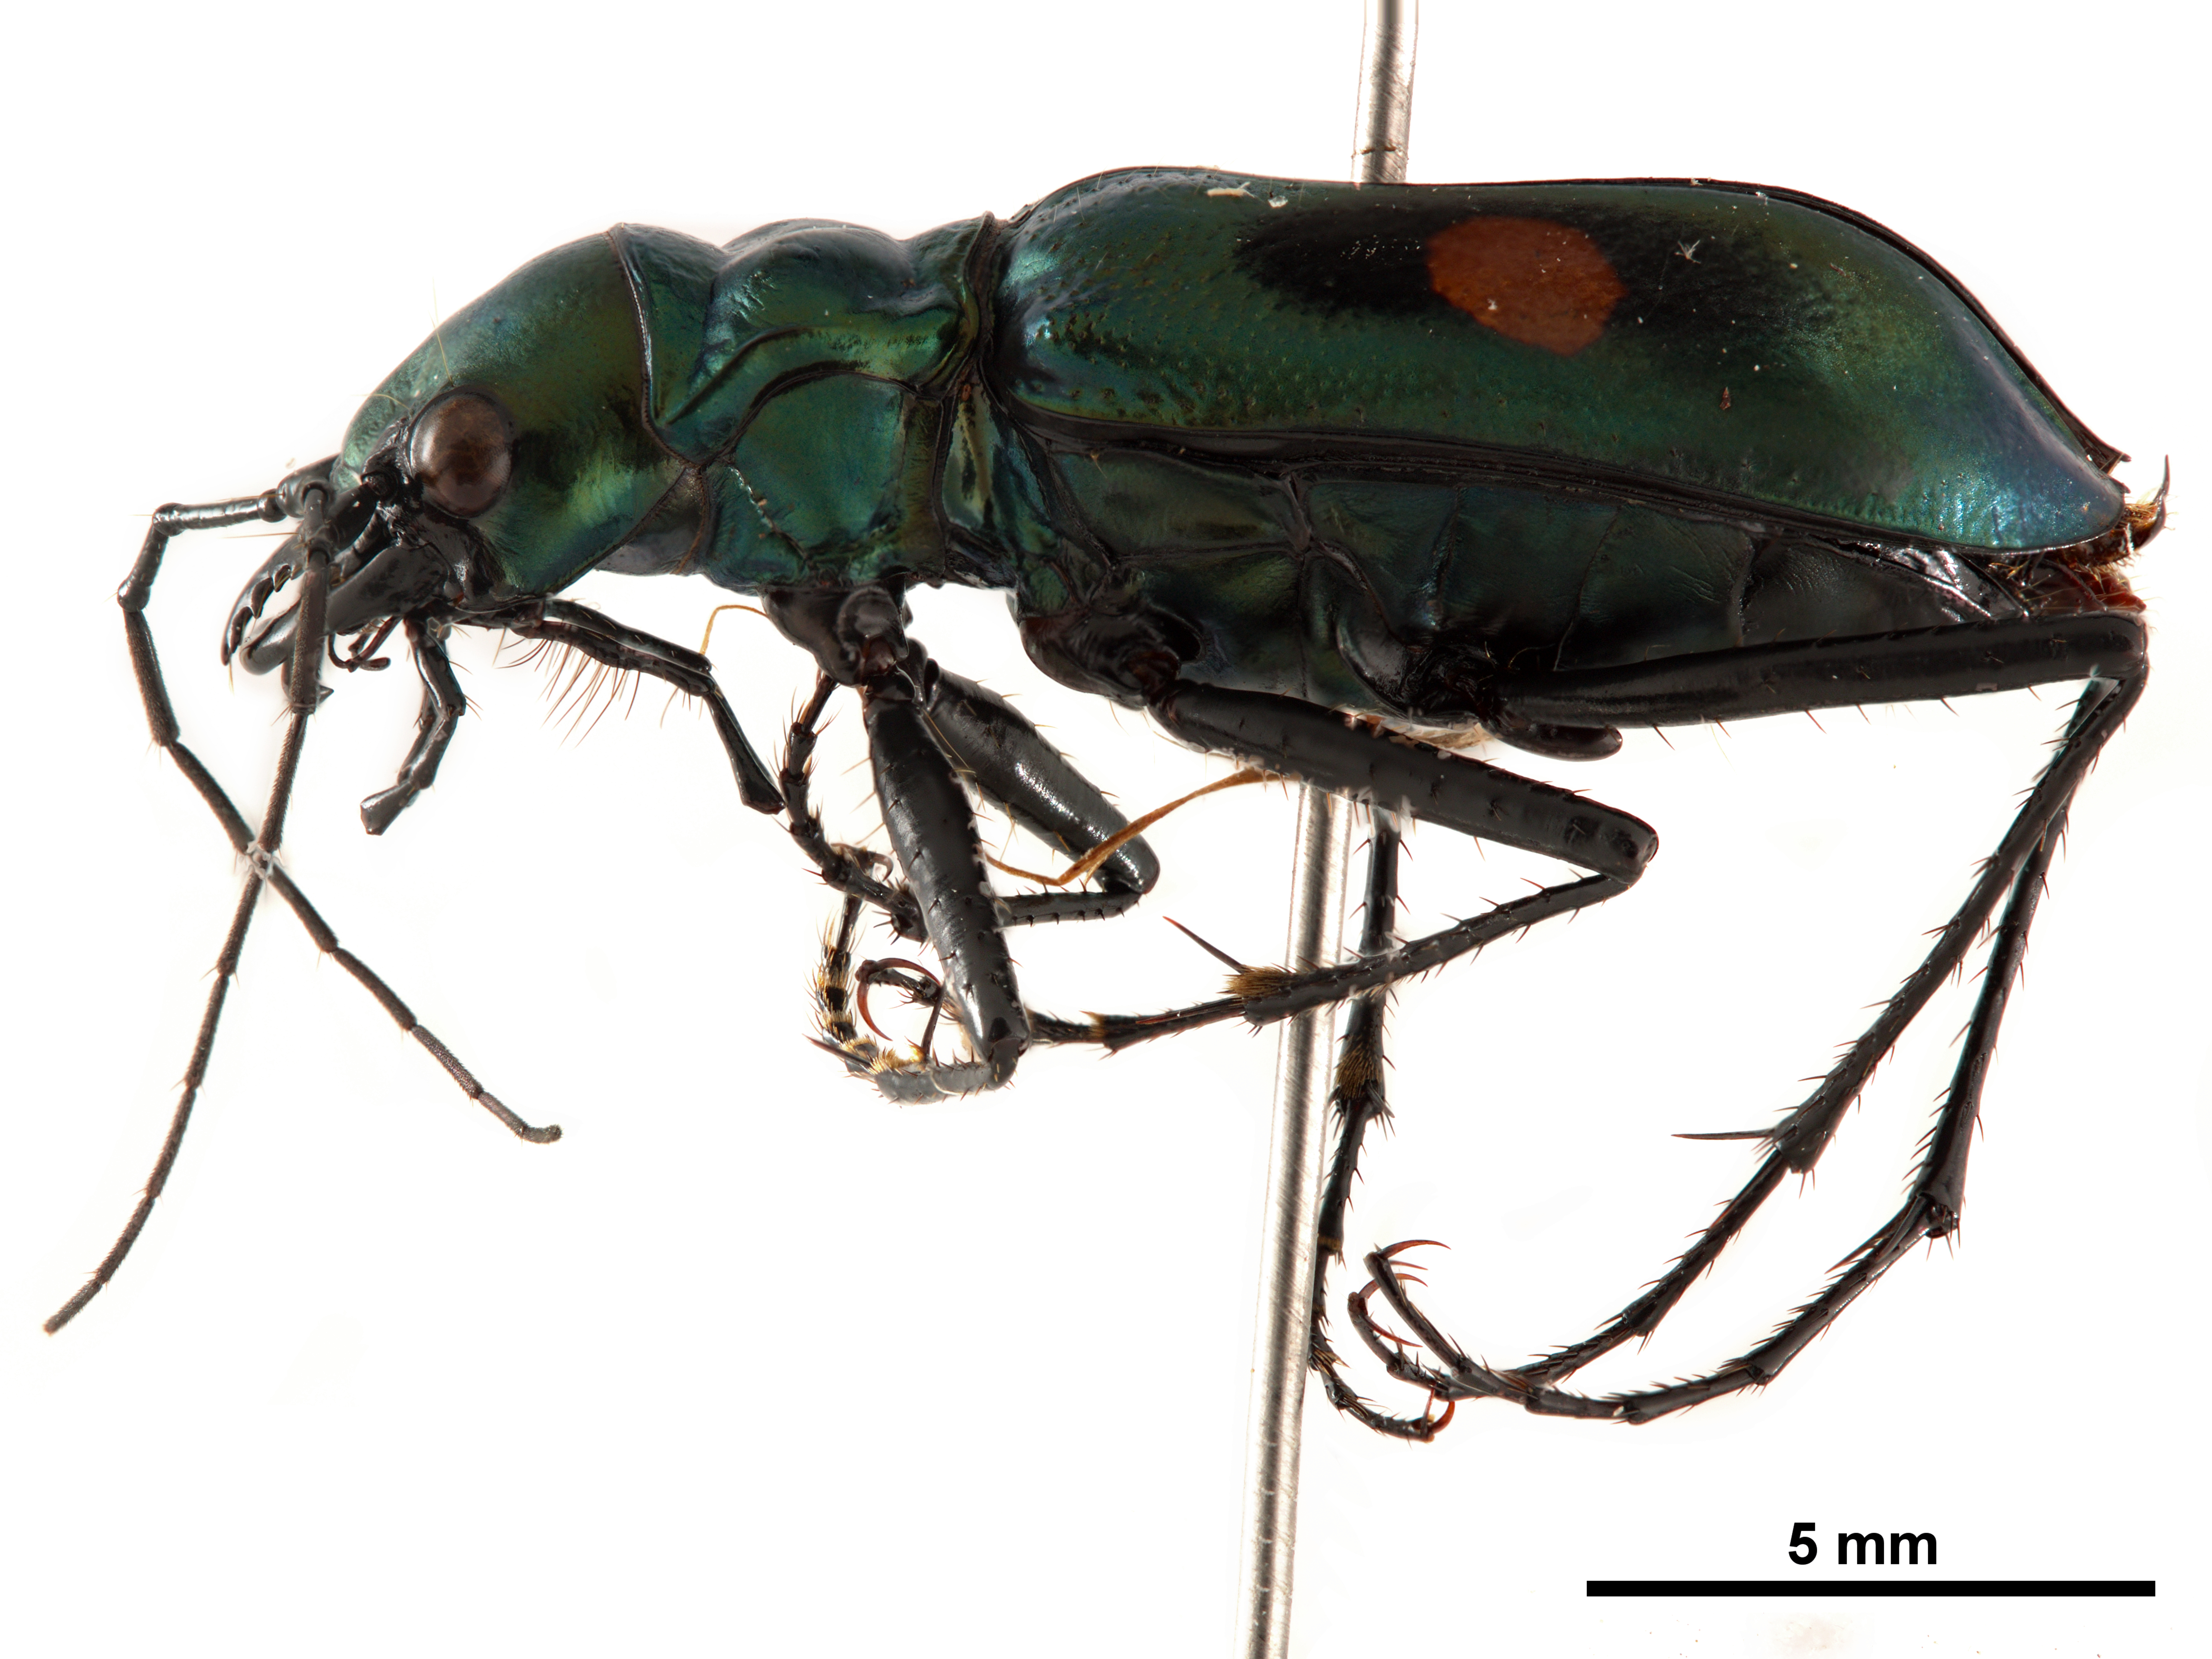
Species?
Pseudoxycheila nitidicollis
